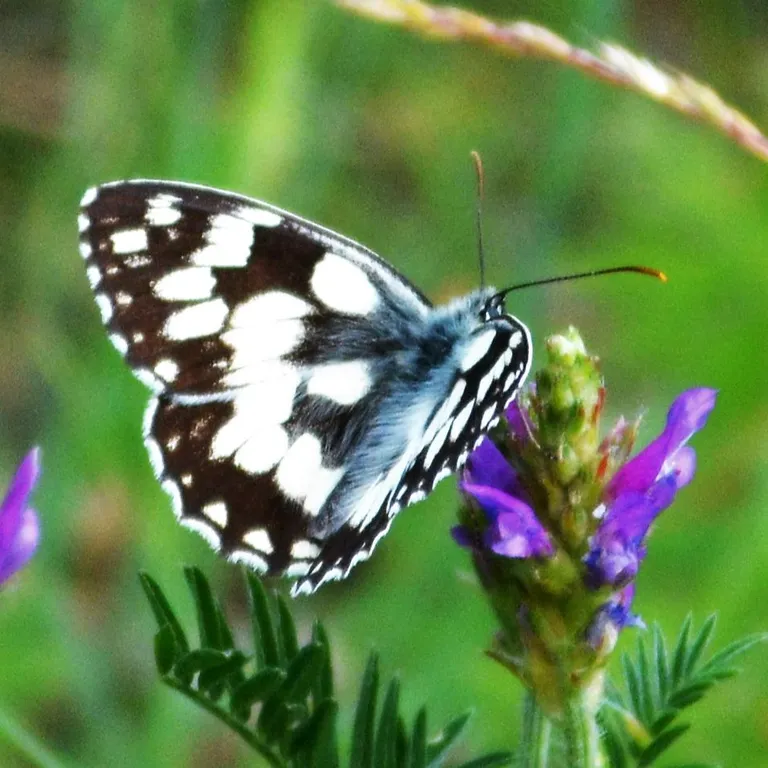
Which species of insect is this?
Melanargia galathea
